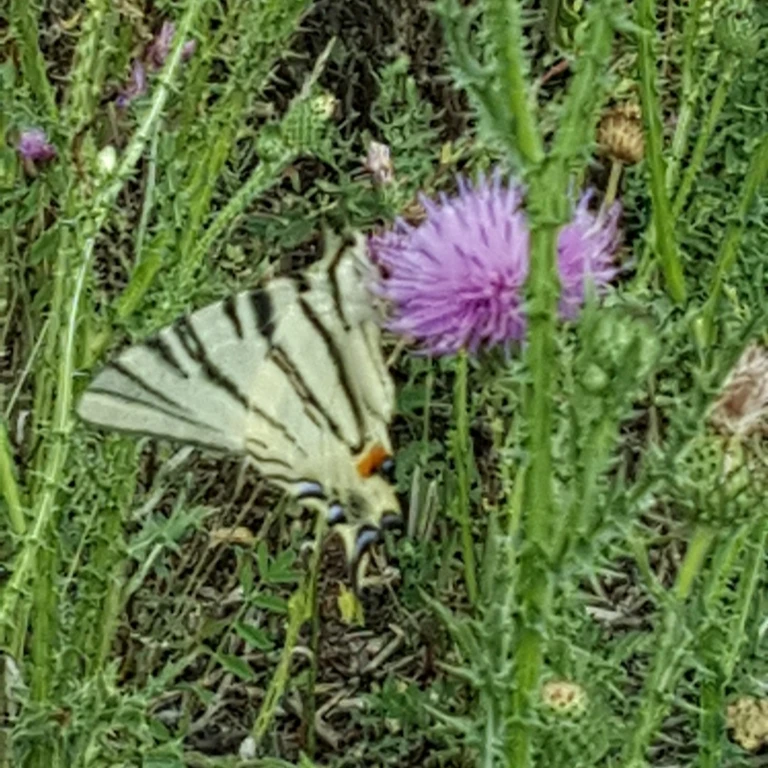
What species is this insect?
Iphiclides podalirius
